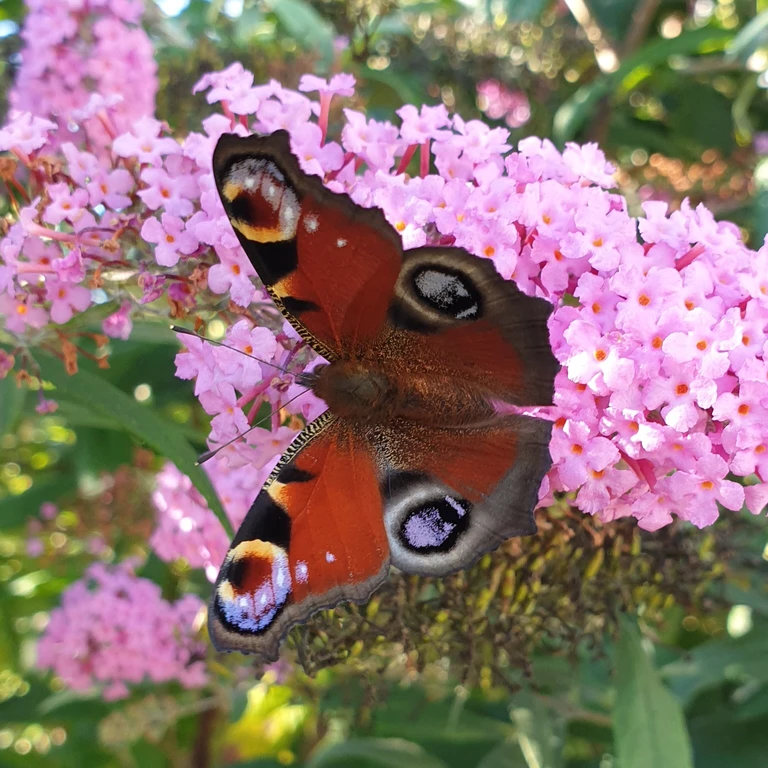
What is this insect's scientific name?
Aglais io
